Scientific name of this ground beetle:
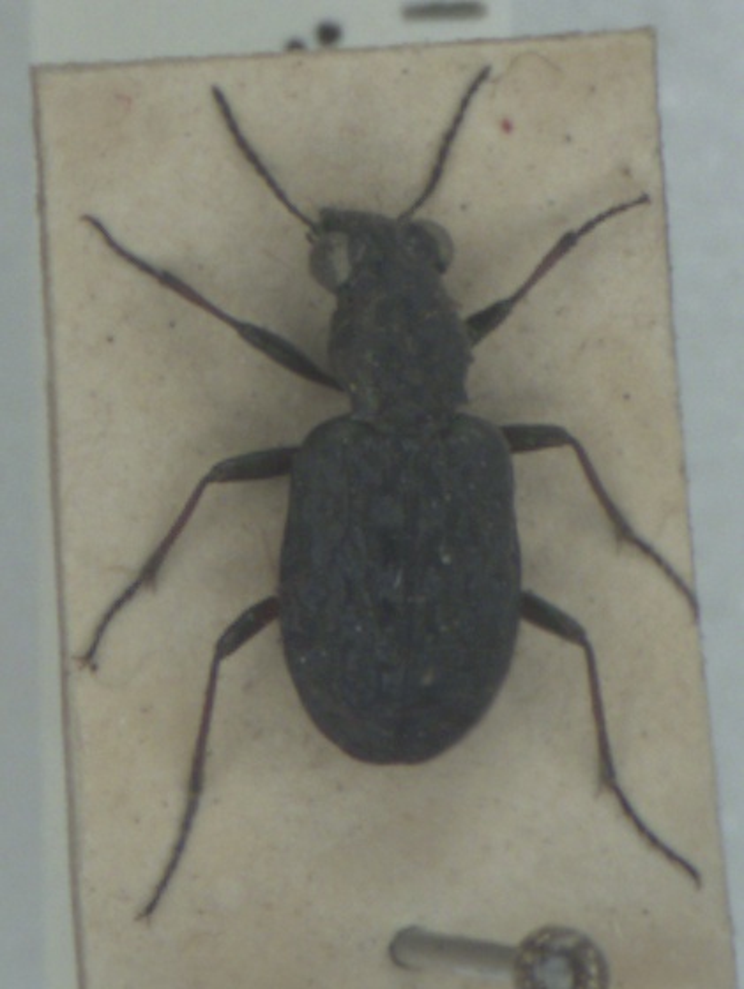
Elaphrus cupreus
